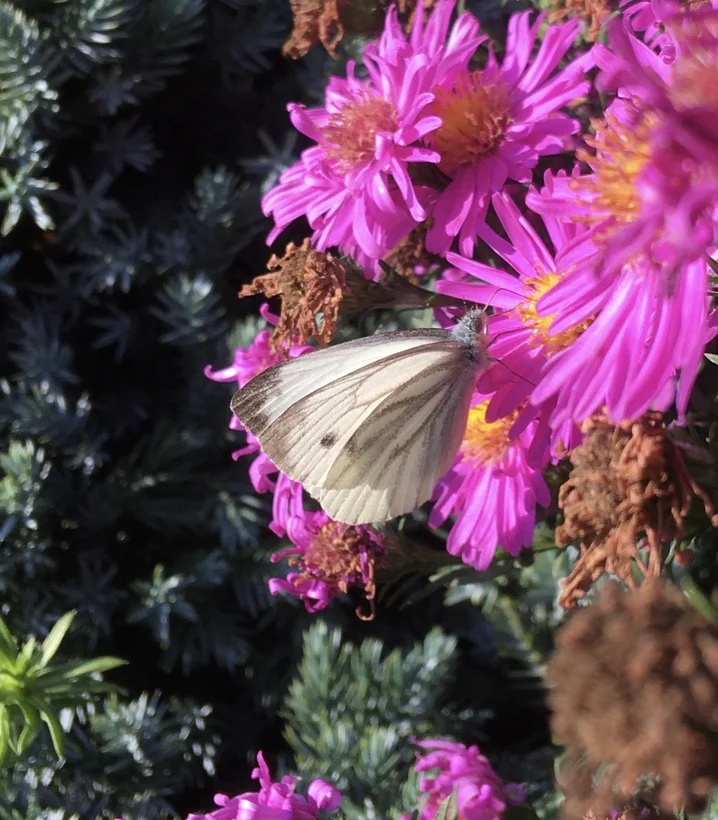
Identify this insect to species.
Pieris napi
